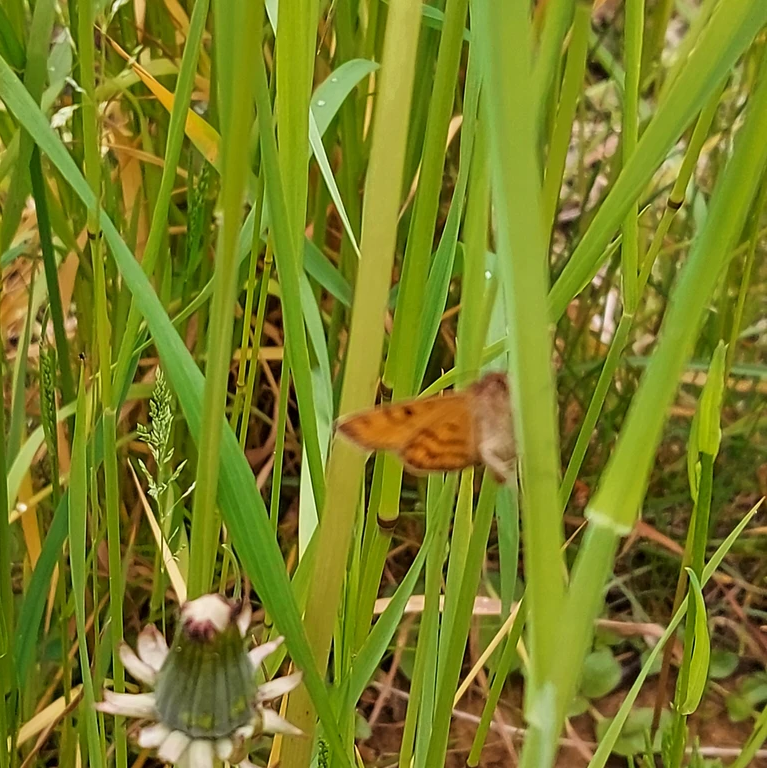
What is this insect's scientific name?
Euclidia glyphica
